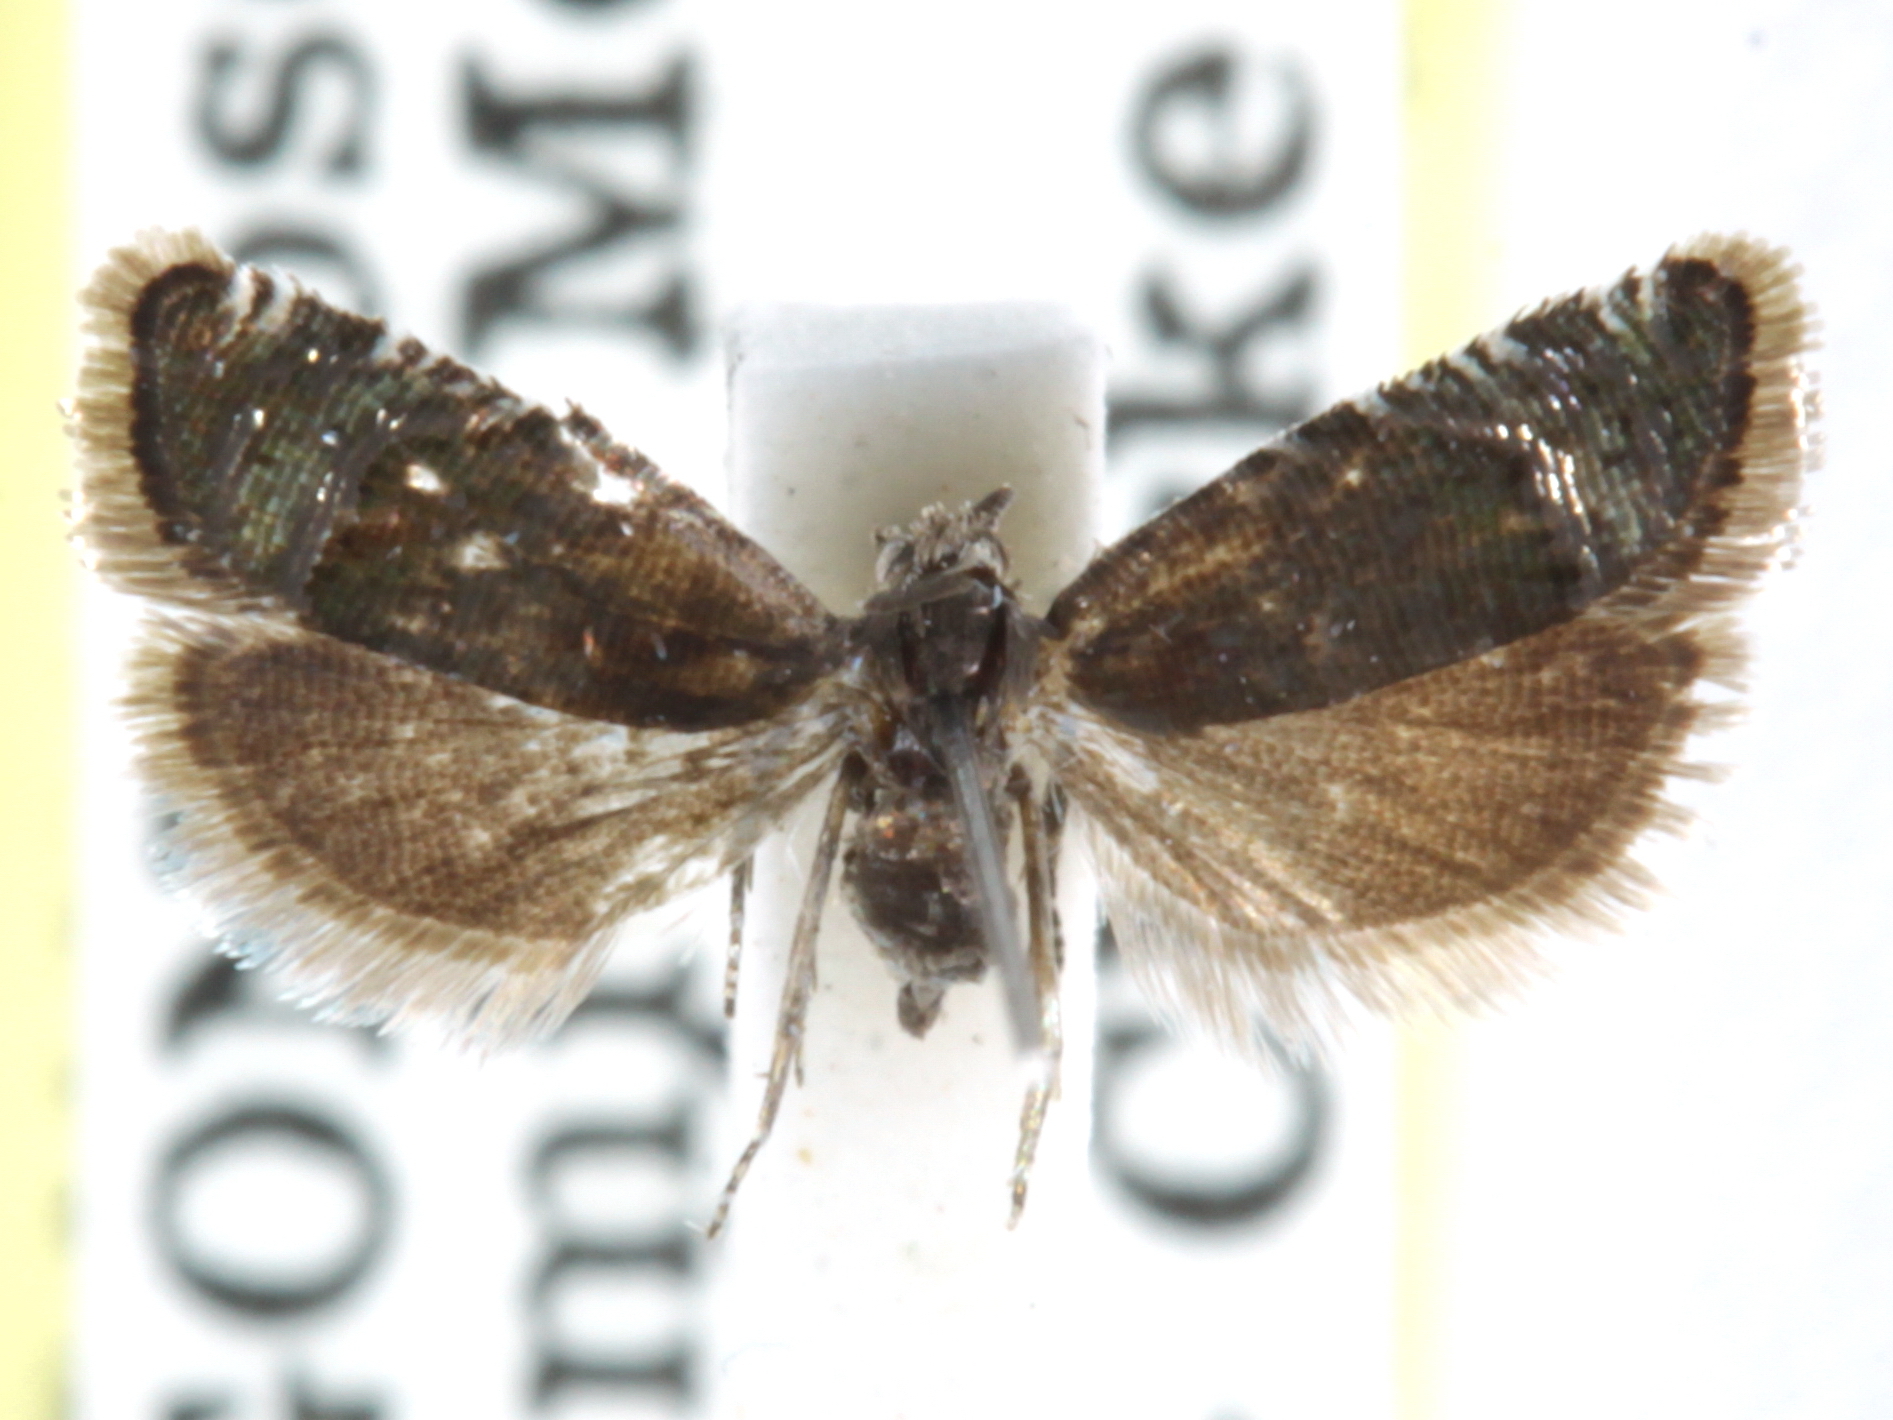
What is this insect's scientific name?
Grapholita conversana
